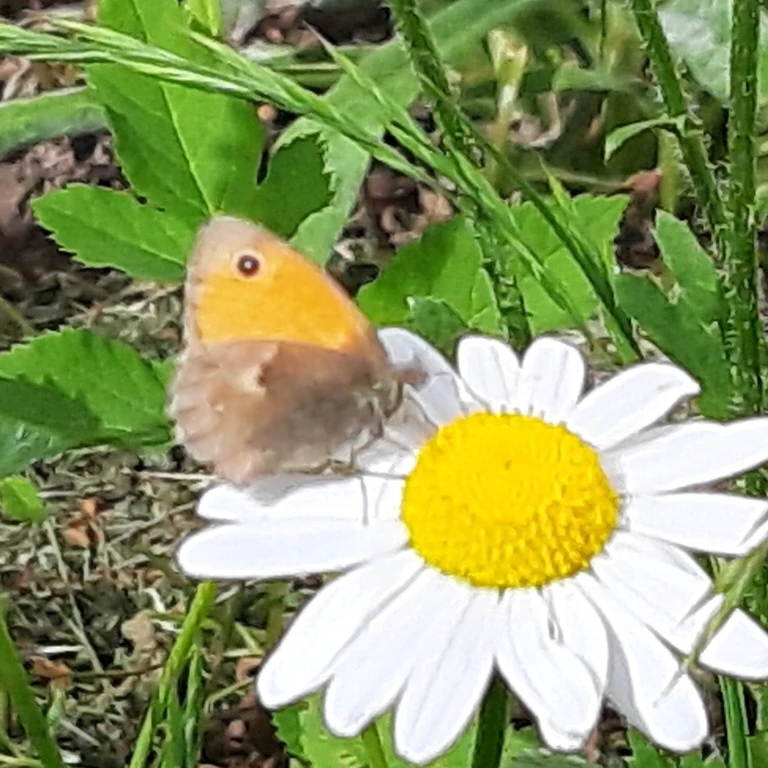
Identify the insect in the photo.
Coenonympha pamphilus
